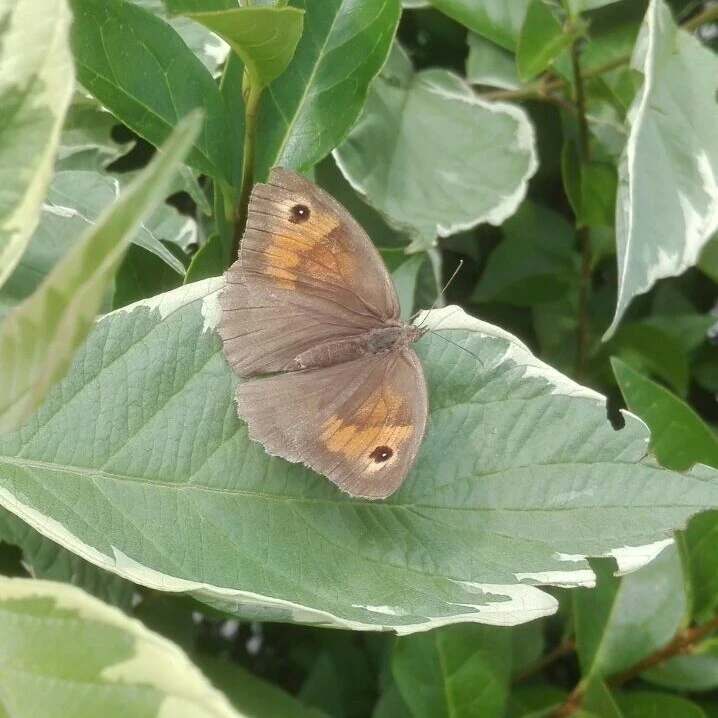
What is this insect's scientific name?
Maniola jurtina
